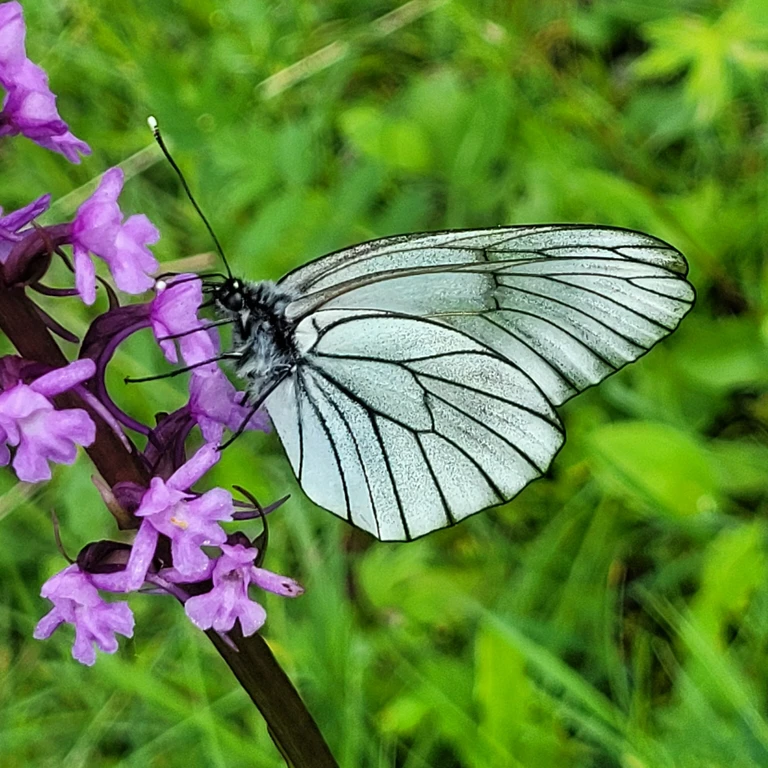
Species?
Aporia crataegi
